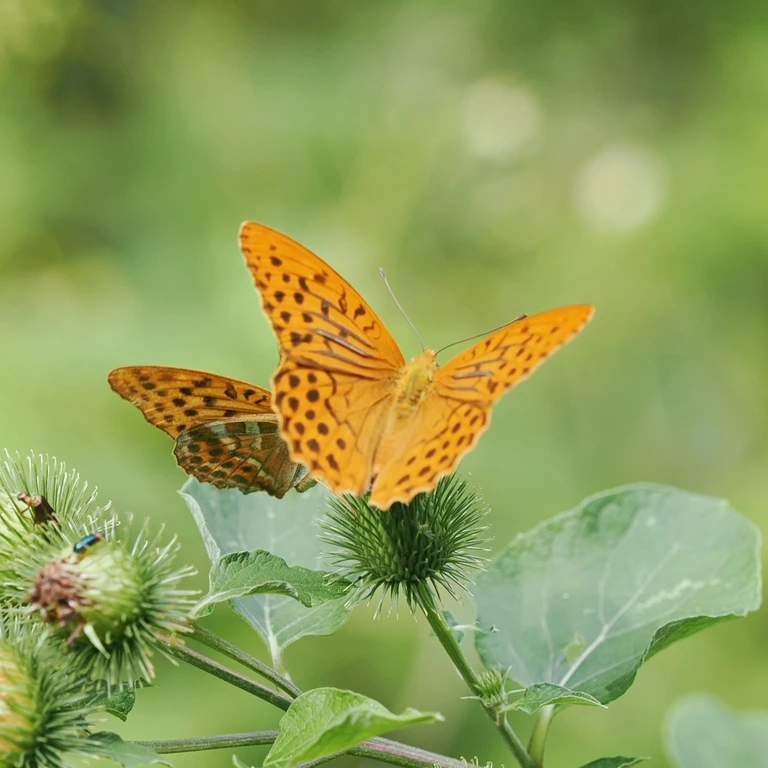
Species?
Argynnis paphia
